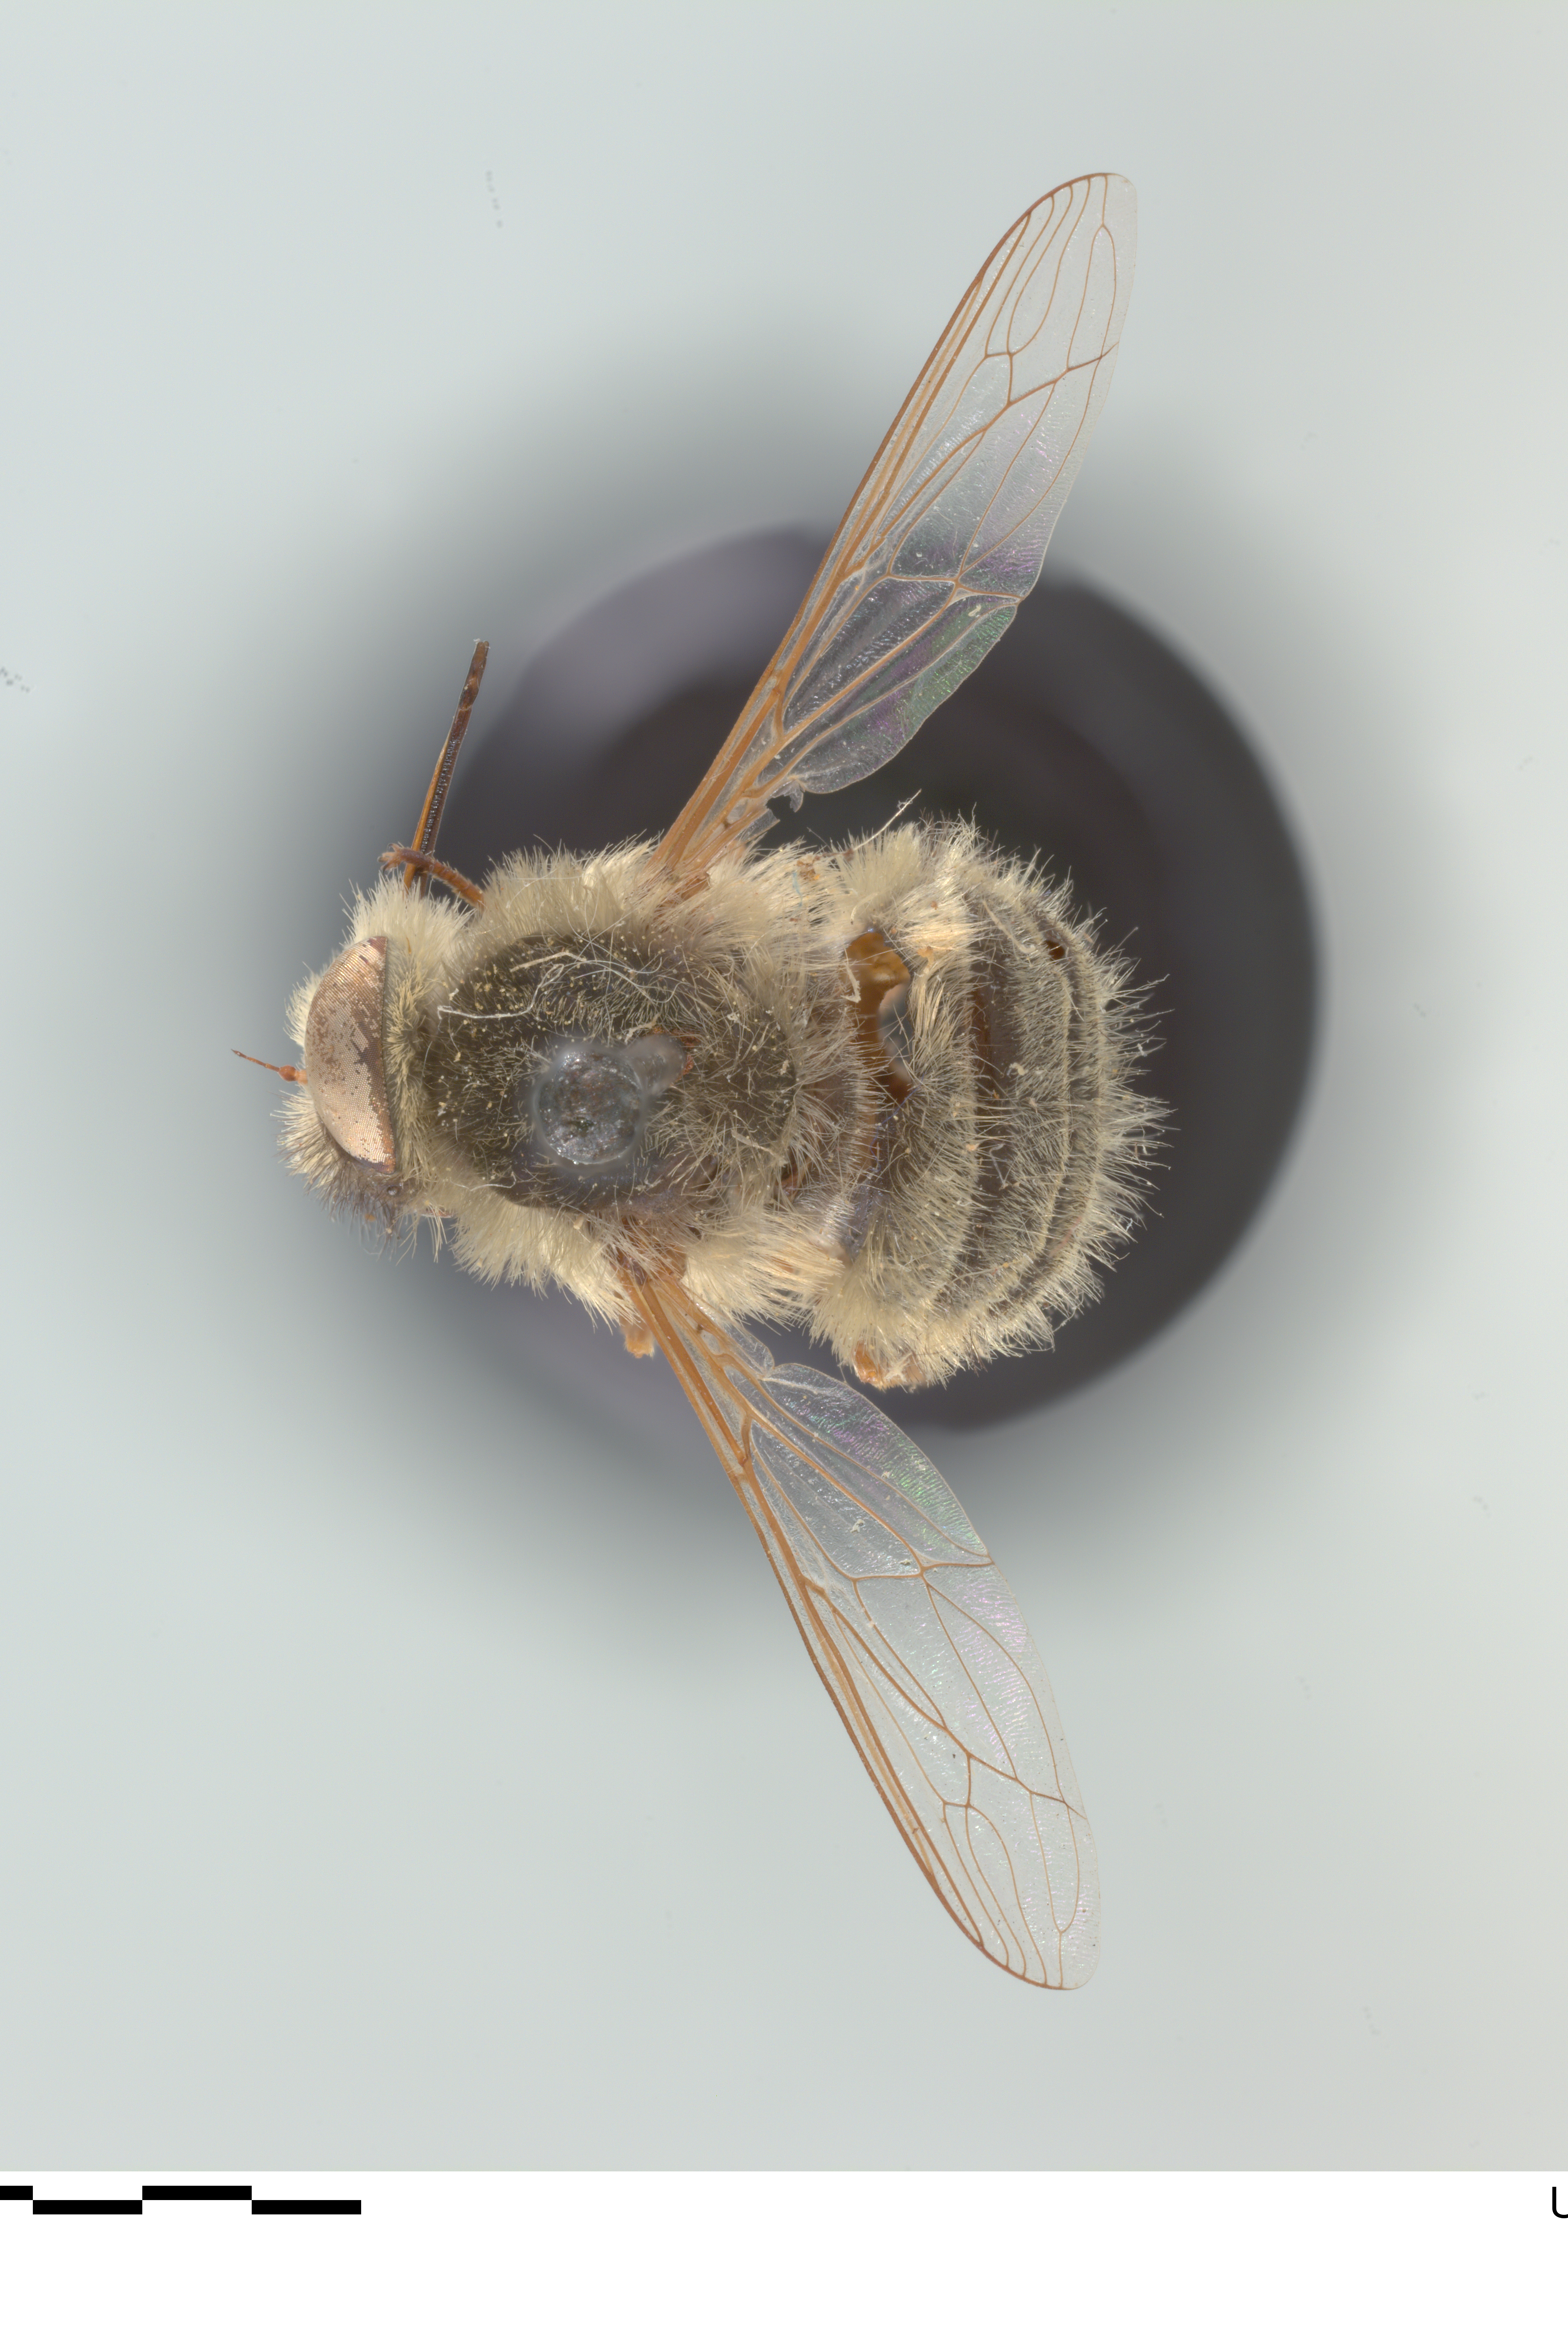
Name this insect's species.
Neorhynchocephalus sackenii
